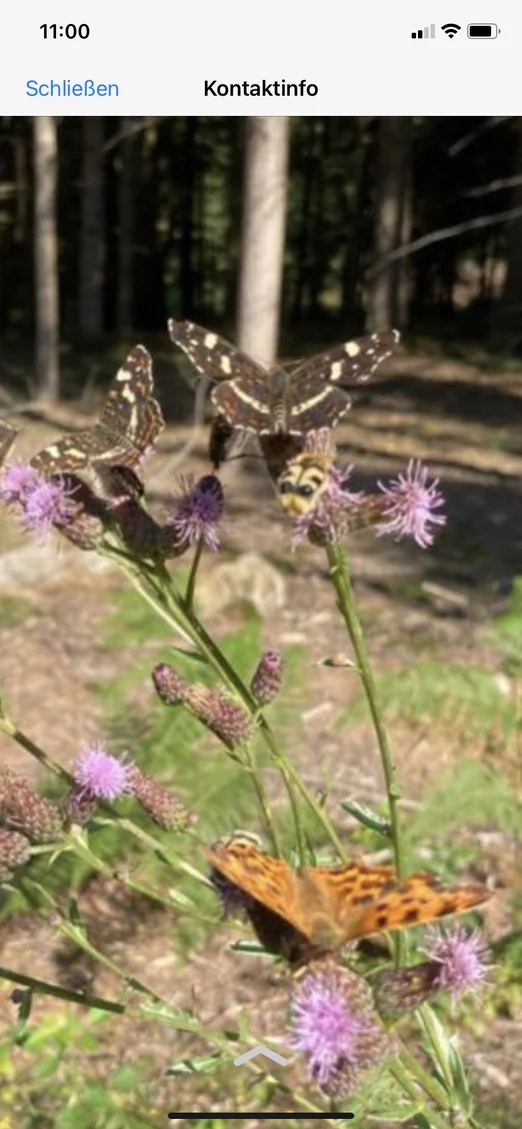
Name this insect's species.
Araschnia levana
